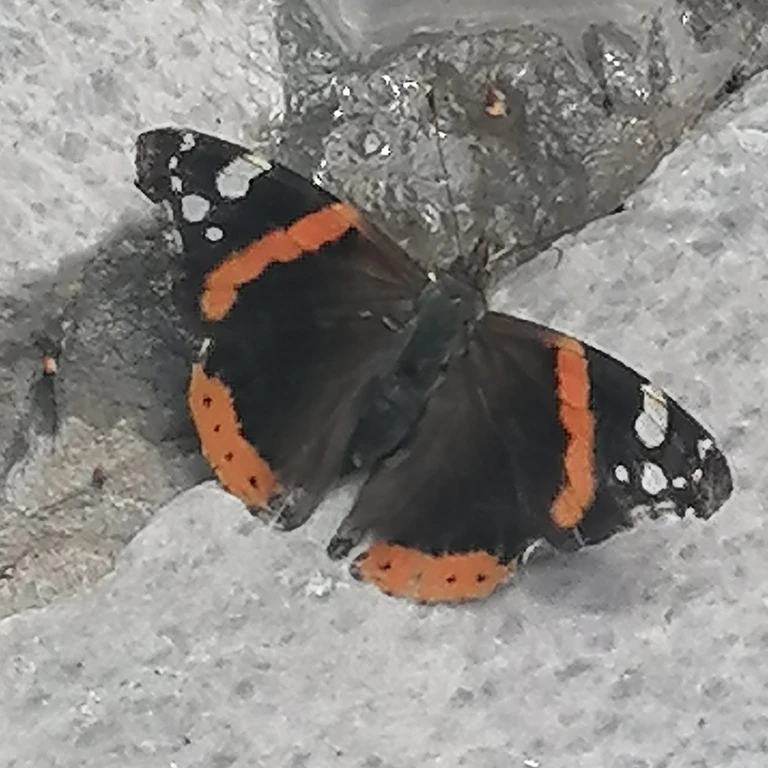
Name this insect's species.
Vanessa atalanta
